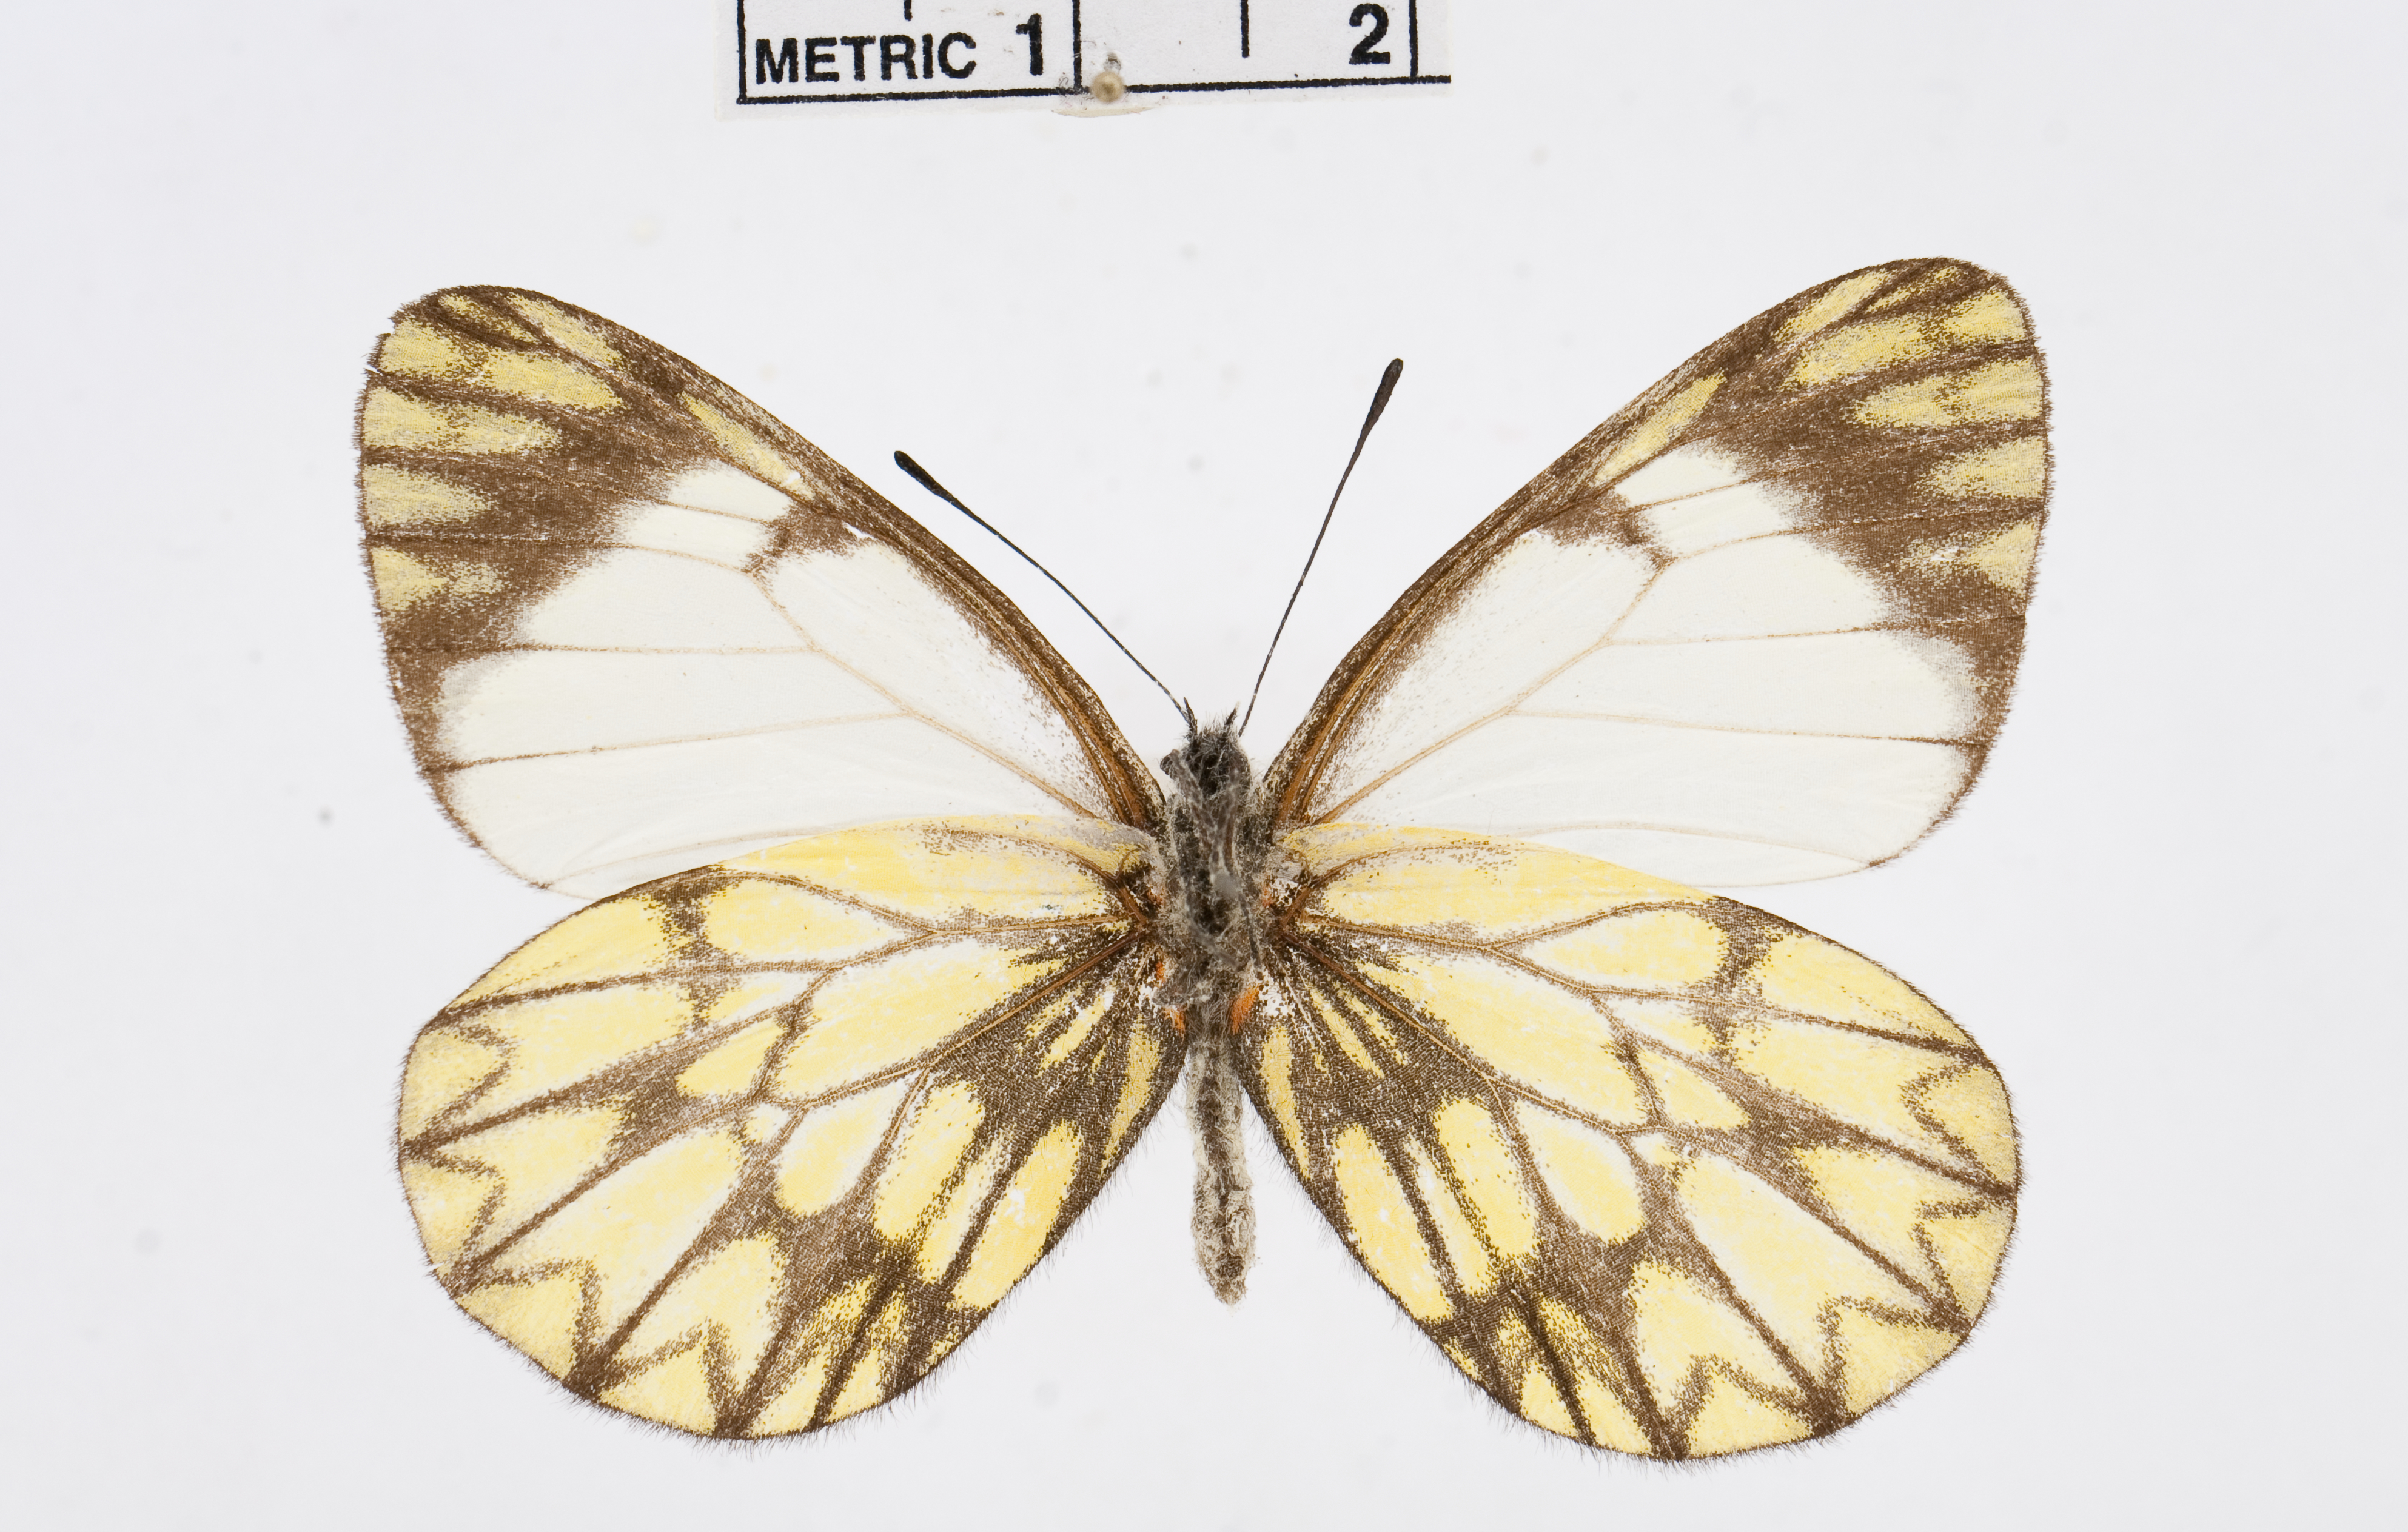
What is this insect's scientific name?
Catasticta corcyra
